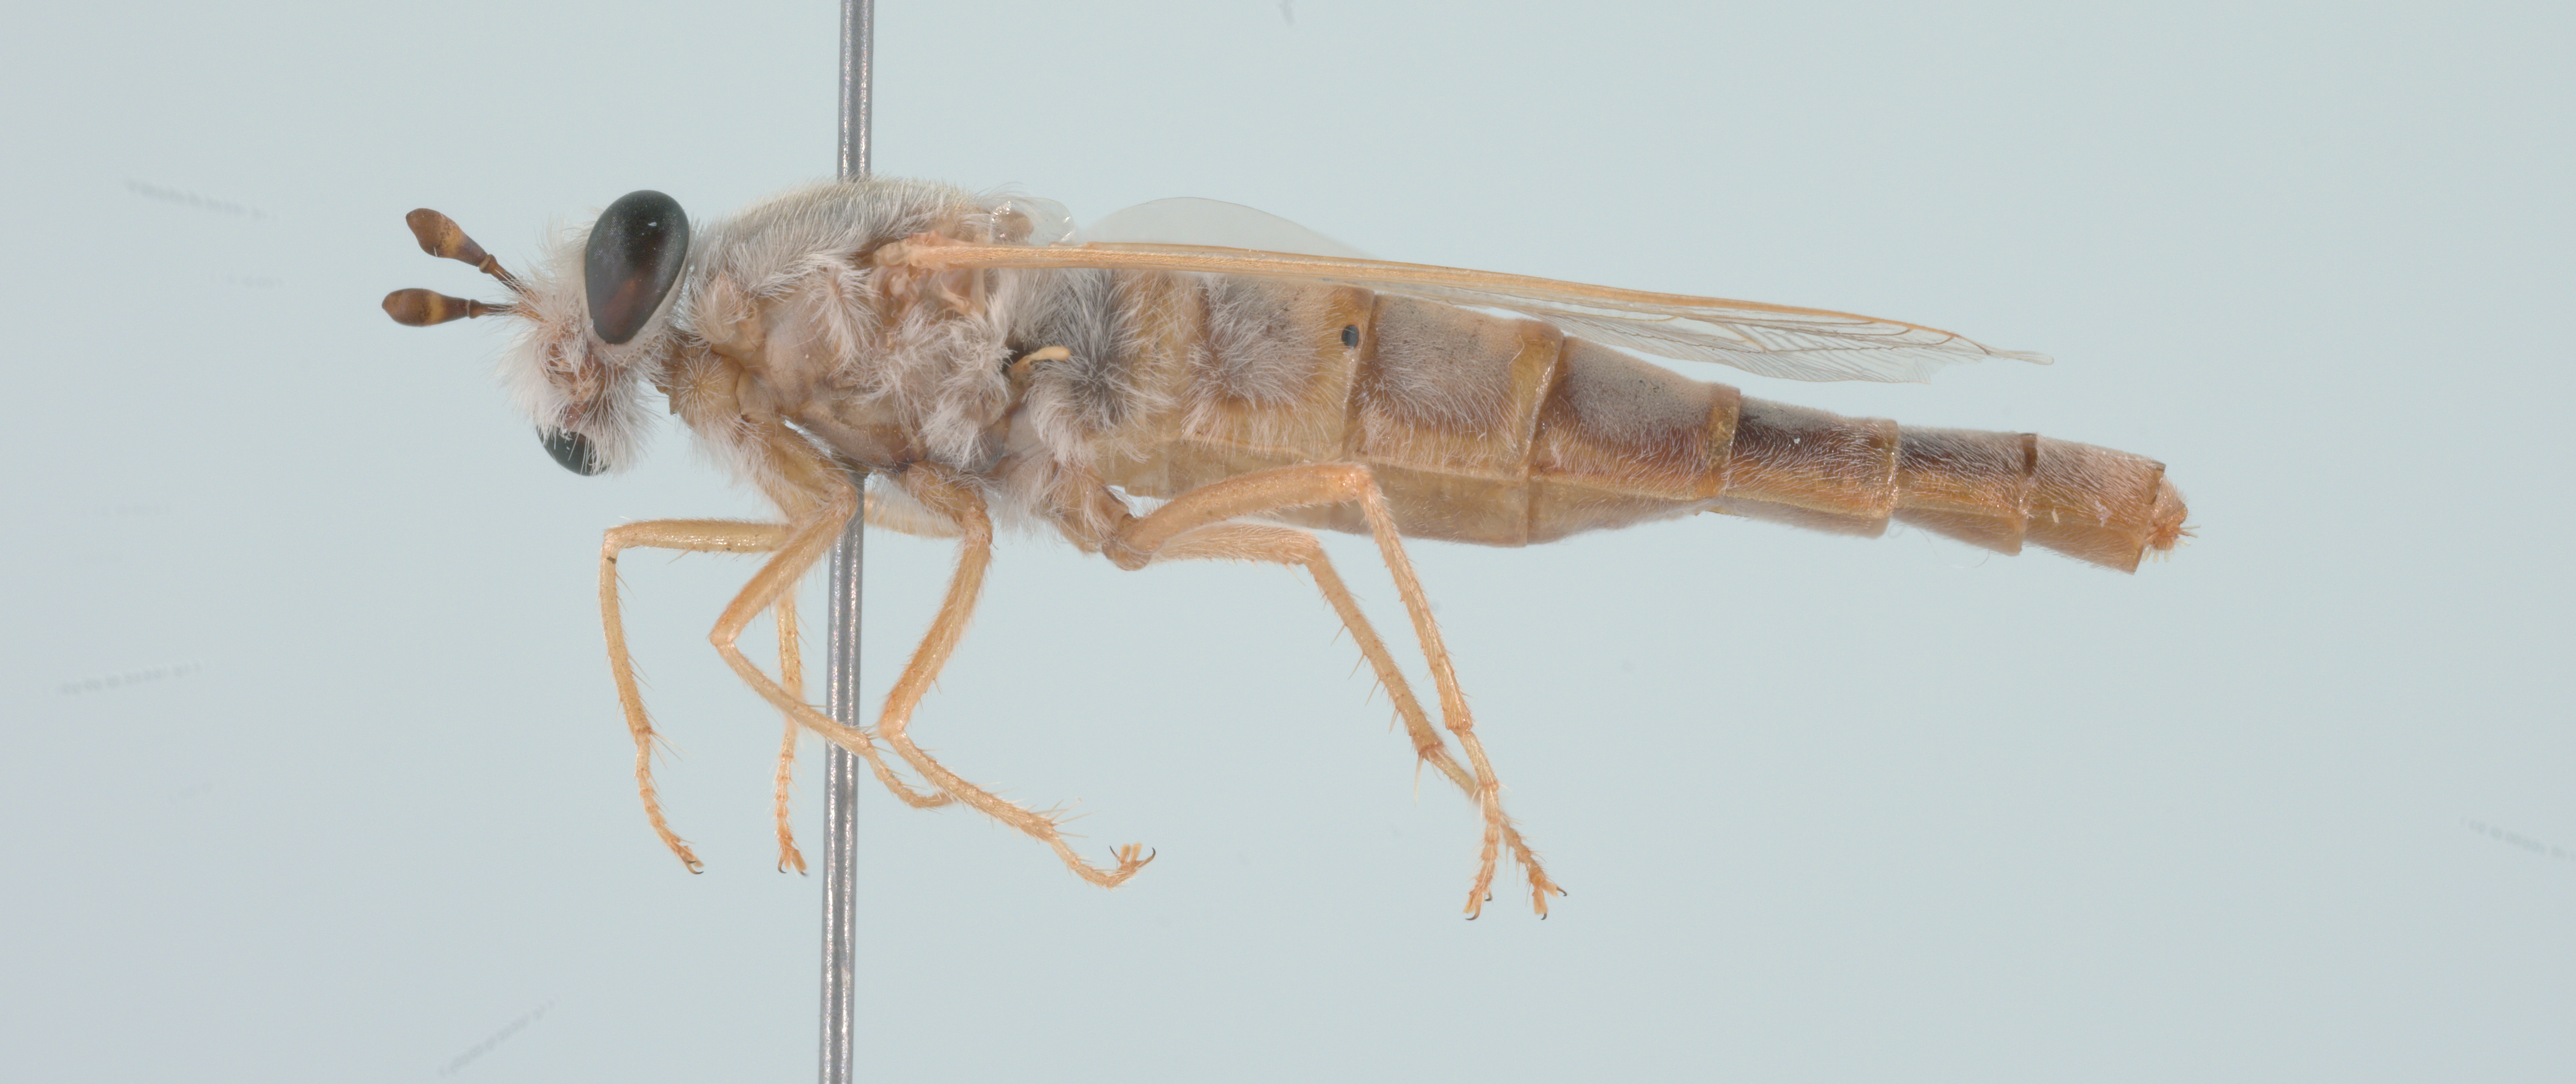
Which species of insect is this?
Namibimydas psamminos
